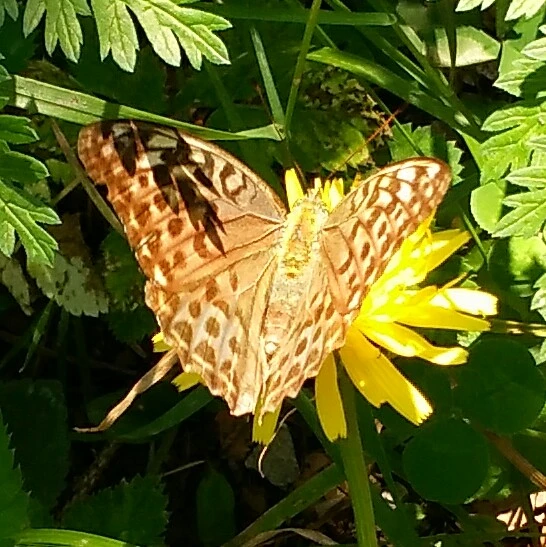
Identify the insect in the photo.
Argynnis paphia
